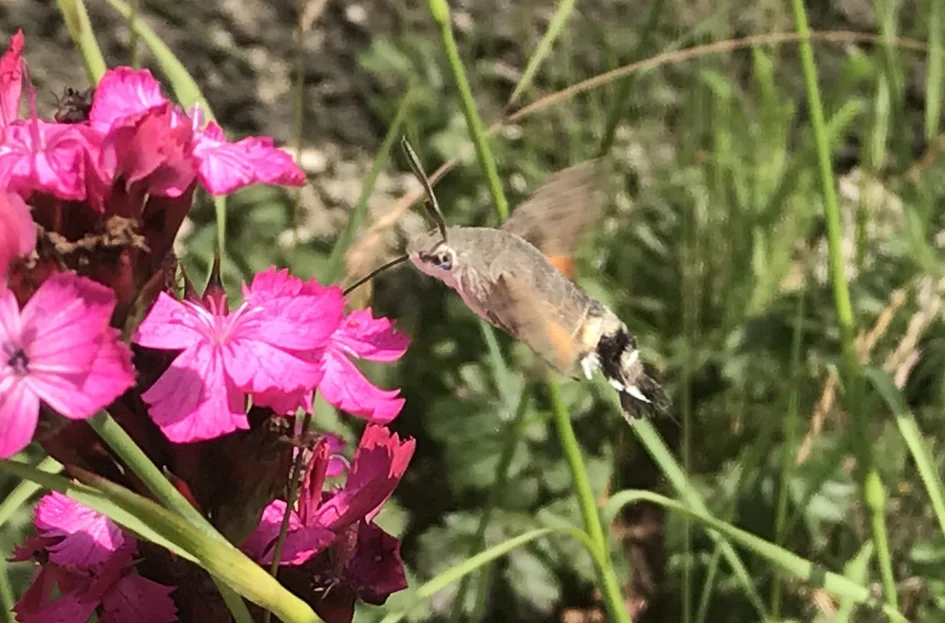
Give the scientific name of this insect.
Macroglossum stellatarum
